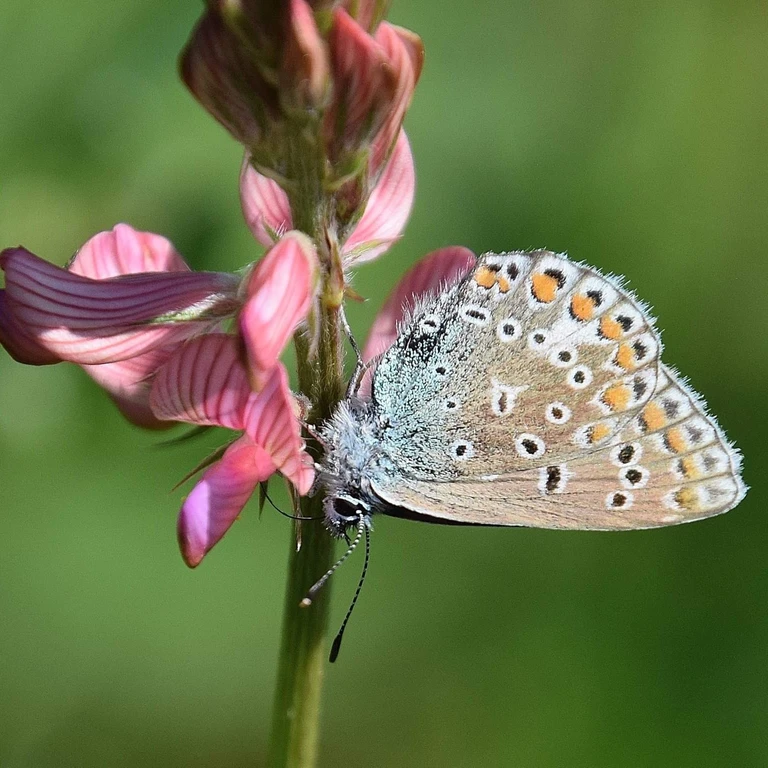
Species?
Polyommatus icarus
